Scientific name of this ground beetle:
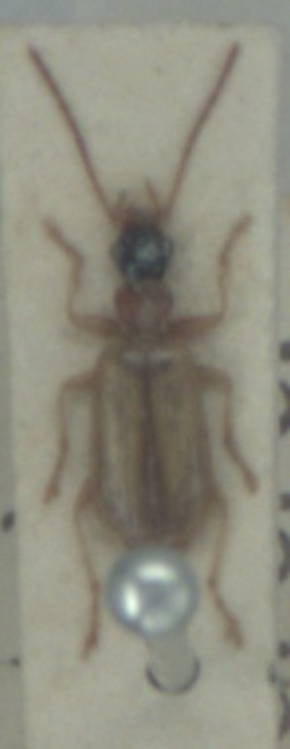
Demetrias atricapillus
